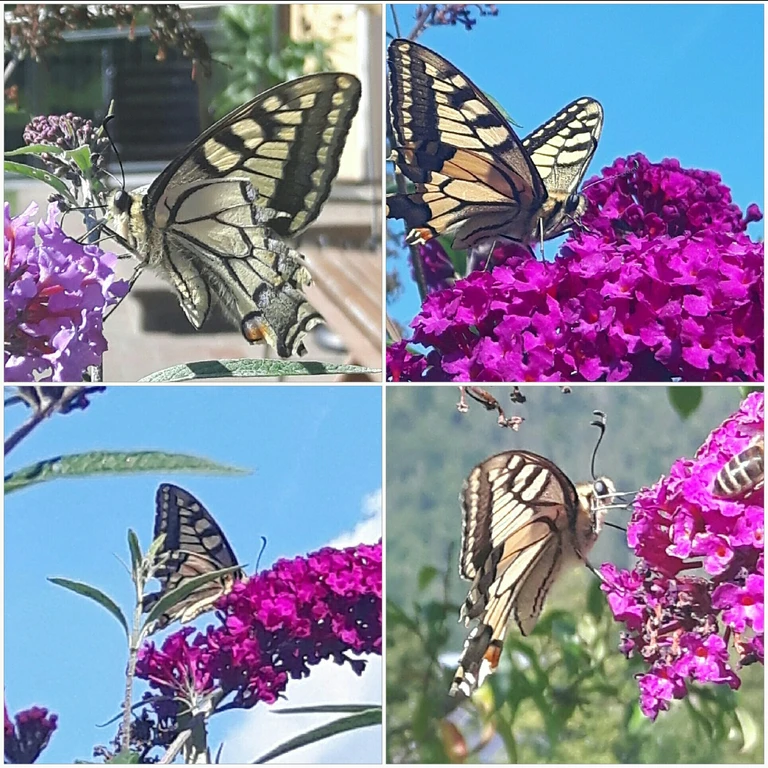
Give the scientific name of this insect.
Papilio machaon
